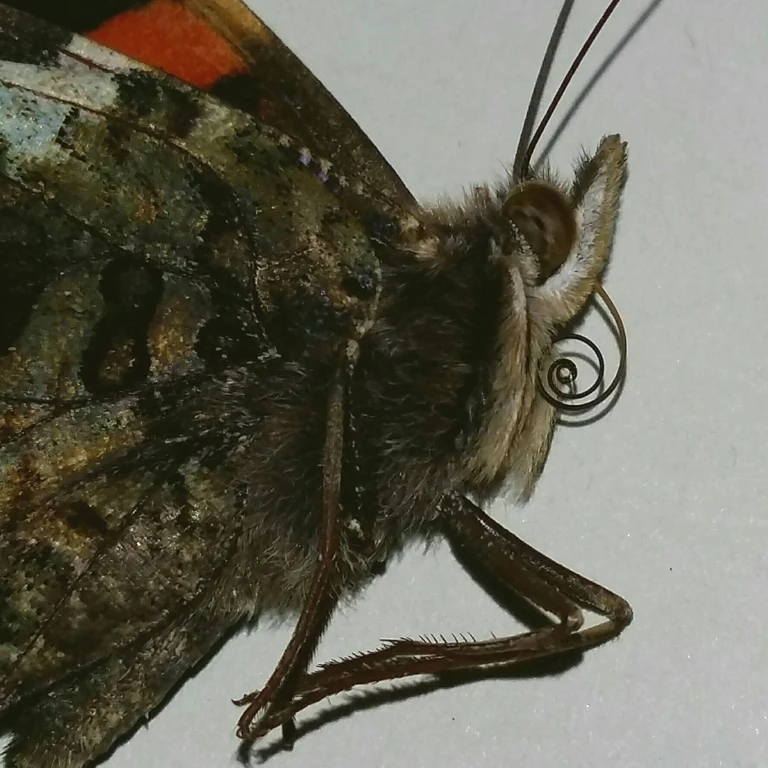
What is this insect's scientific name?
Vanessa atalanta
